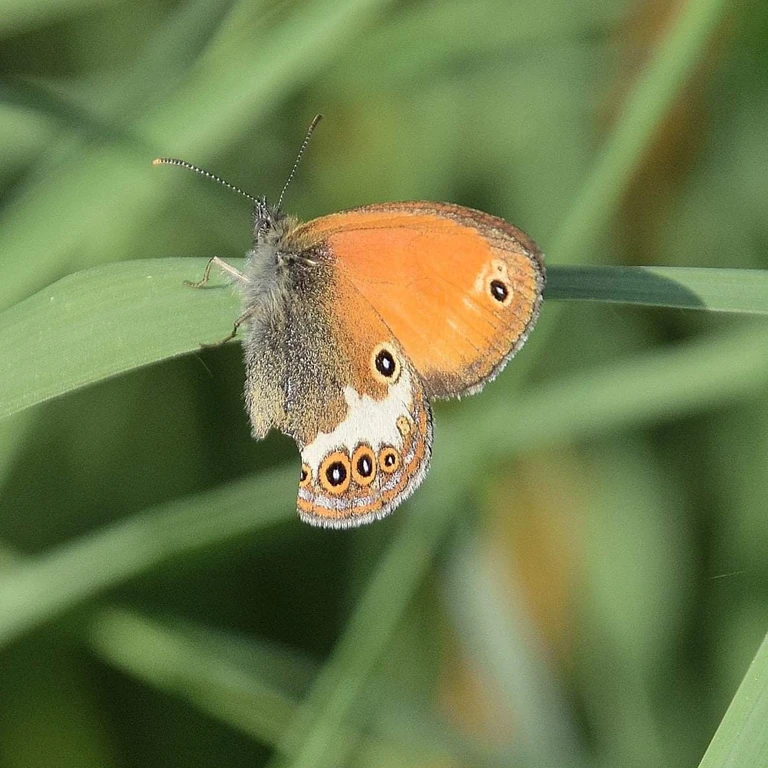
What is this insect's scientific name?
Coenonympha arcania
